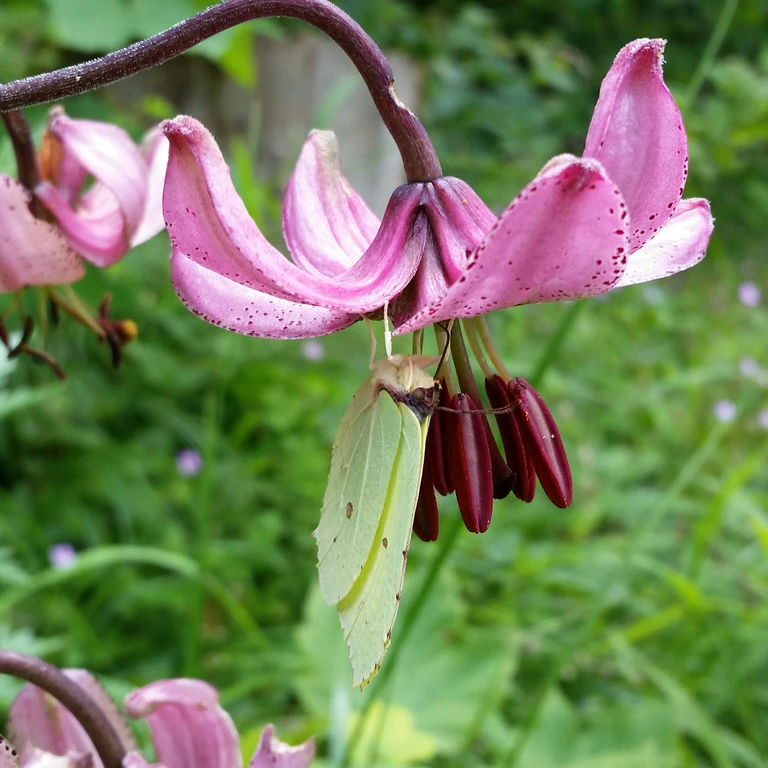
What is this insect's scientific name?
Gonepteryx rhamni
